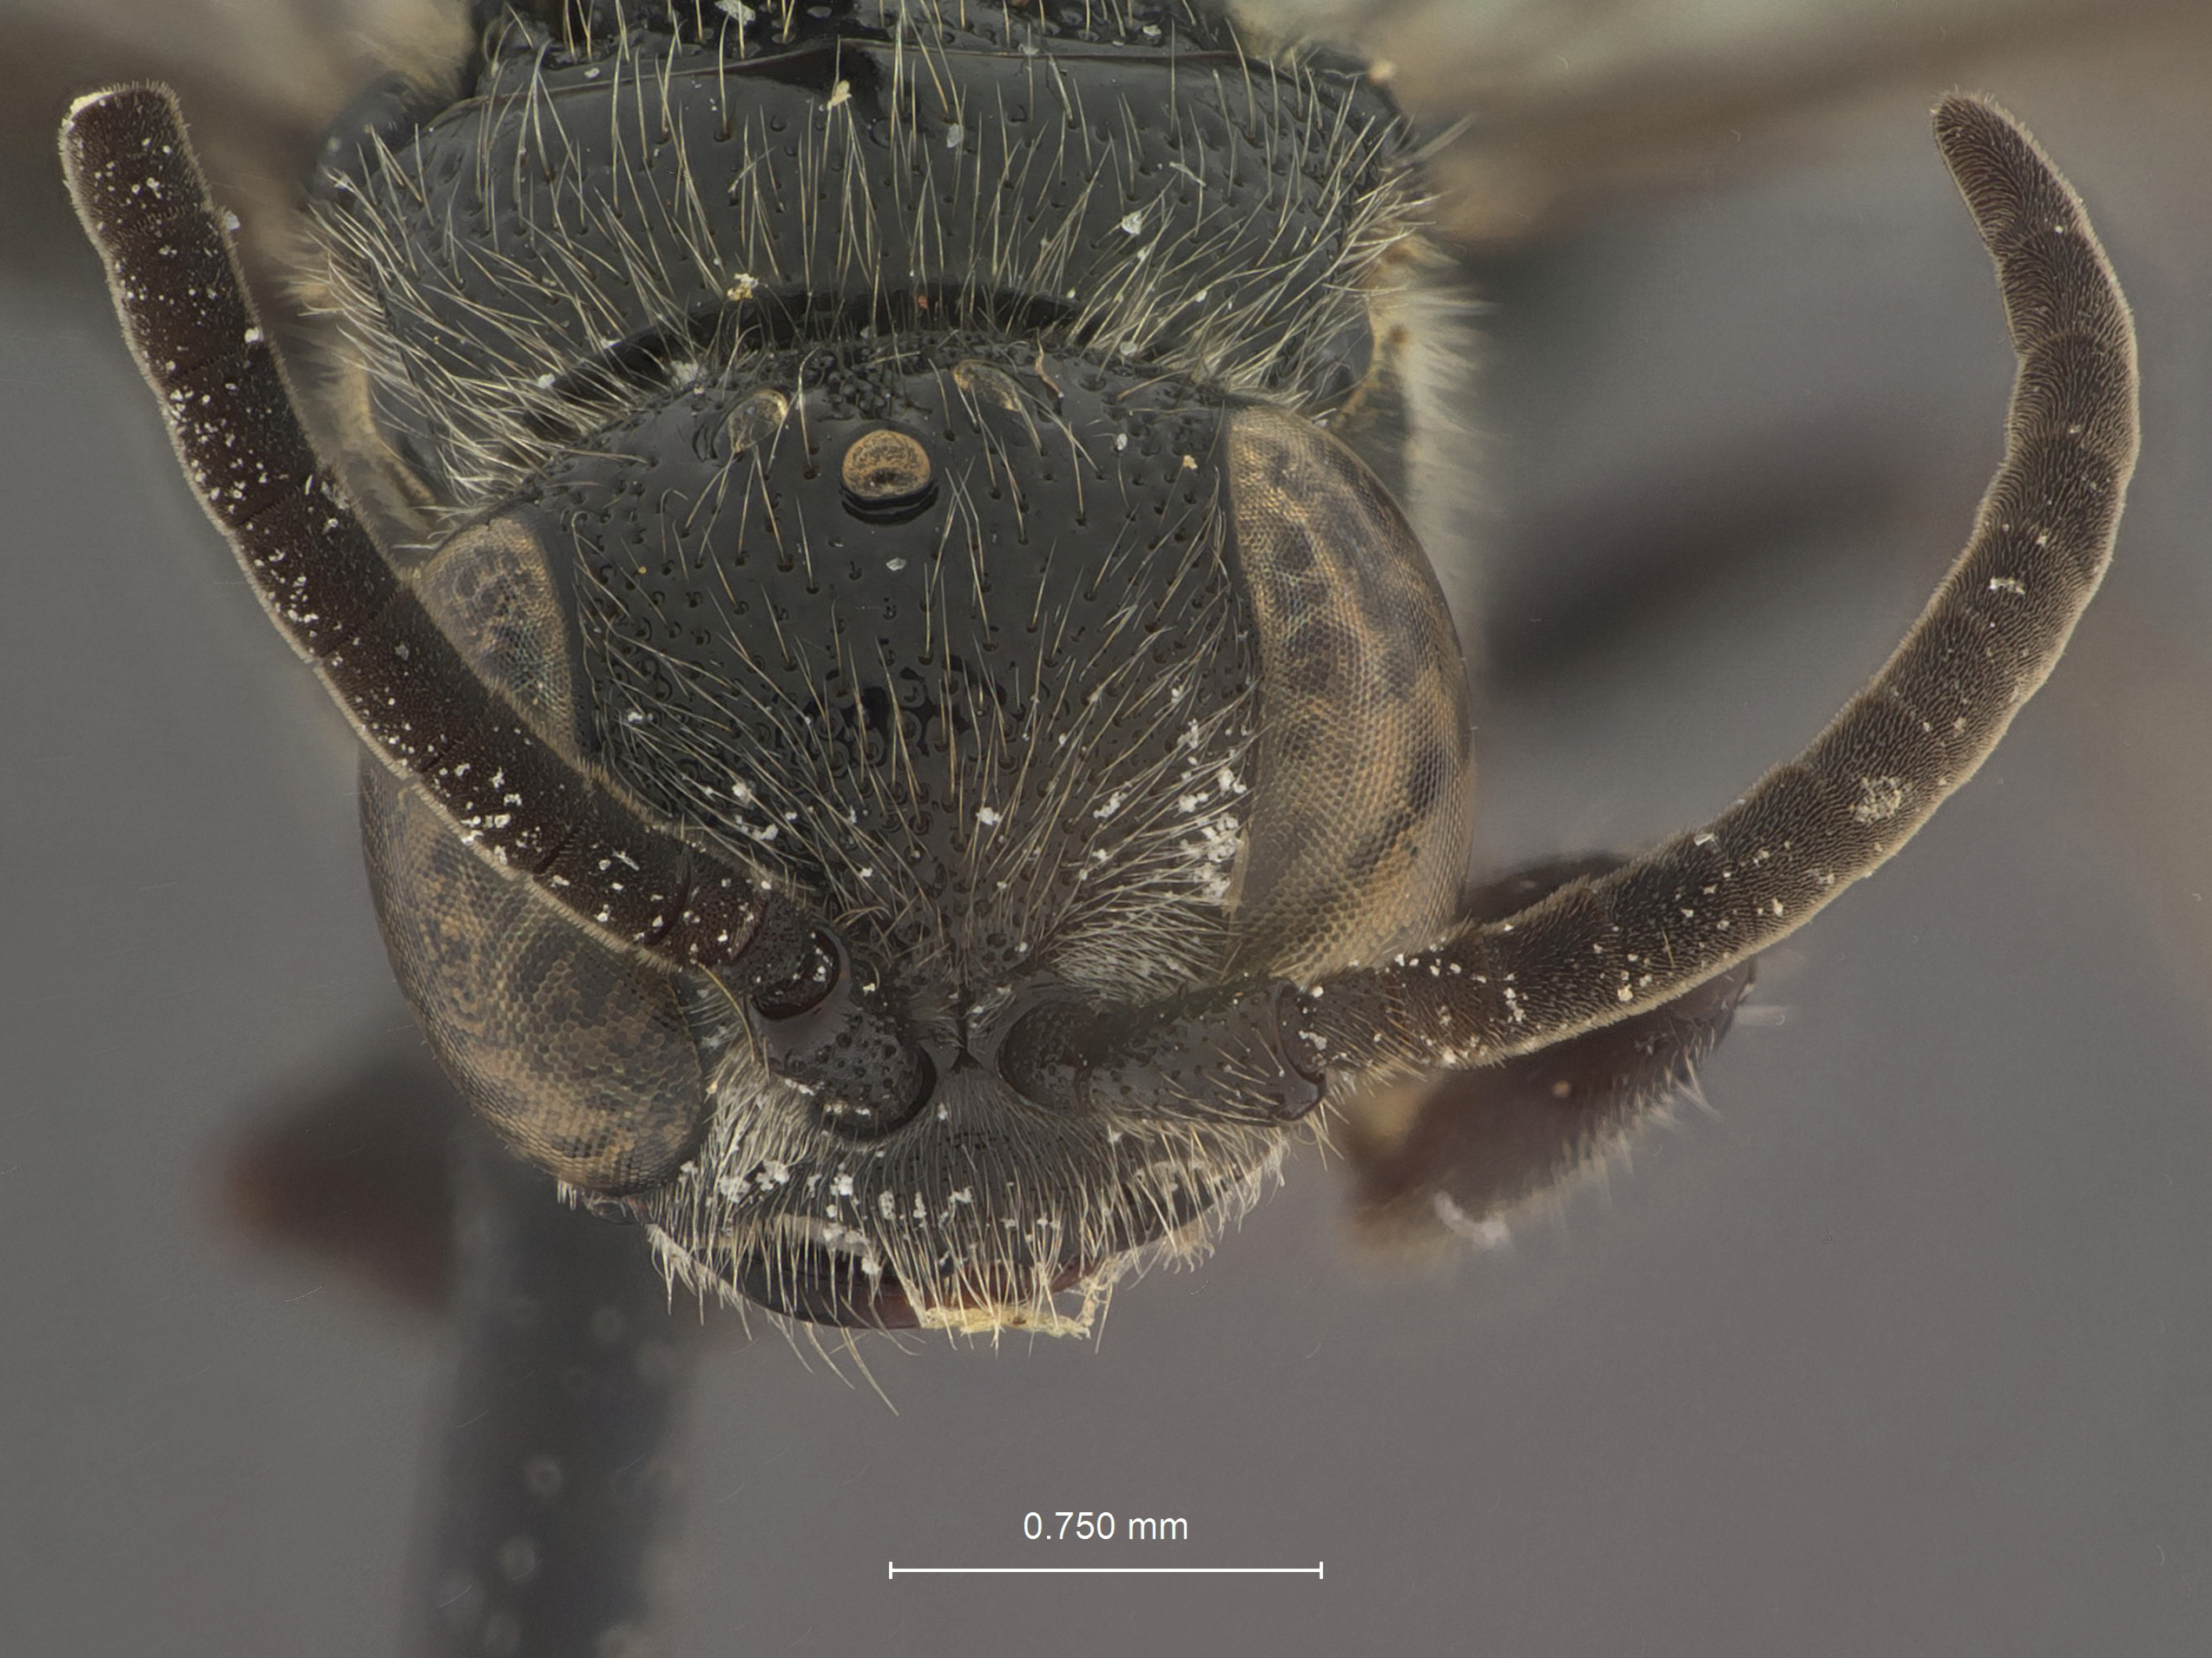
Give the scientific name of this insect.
Tiphia cuzcoa
